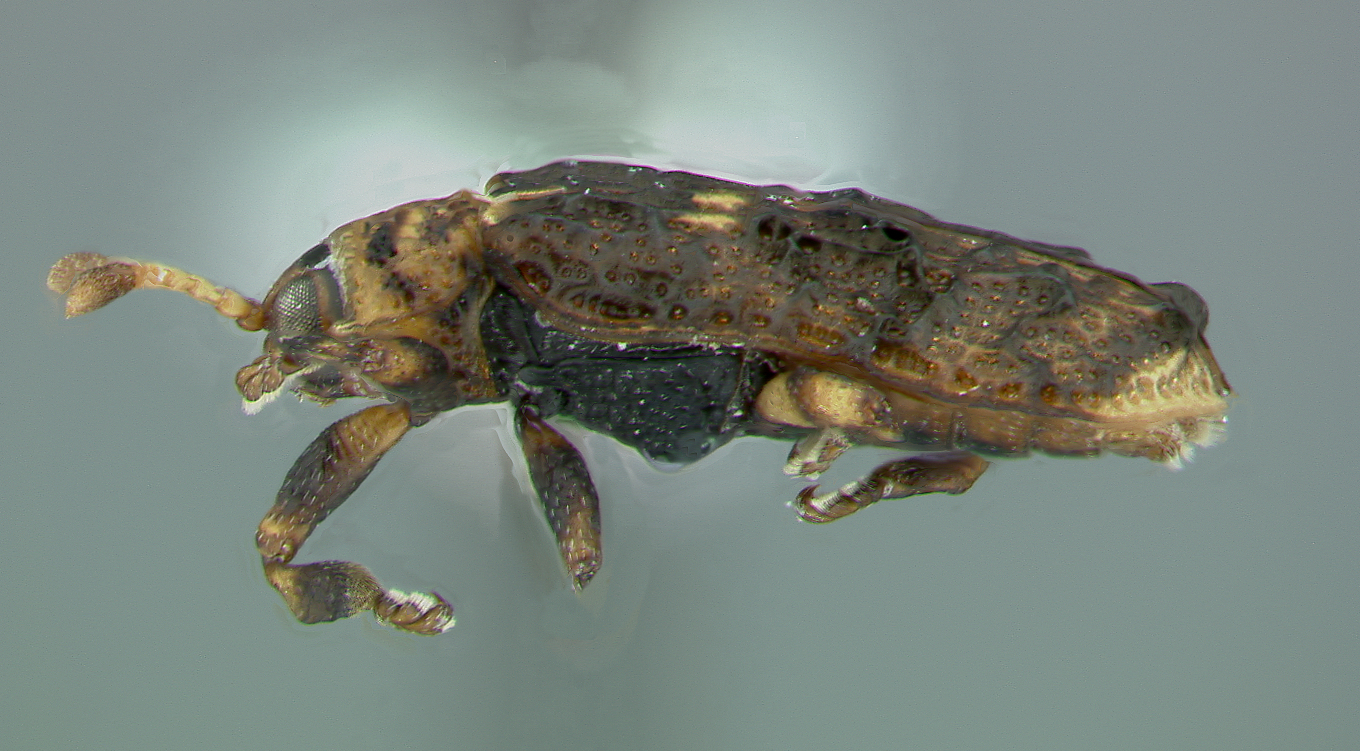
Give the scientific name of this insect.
Octotoma intermedia
